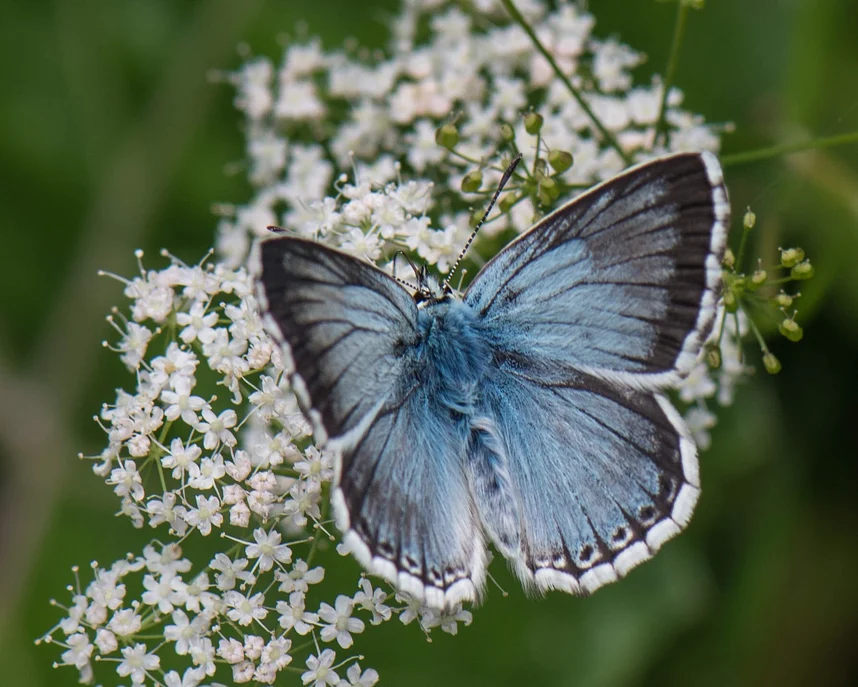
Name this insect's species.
Lysandra coridon
